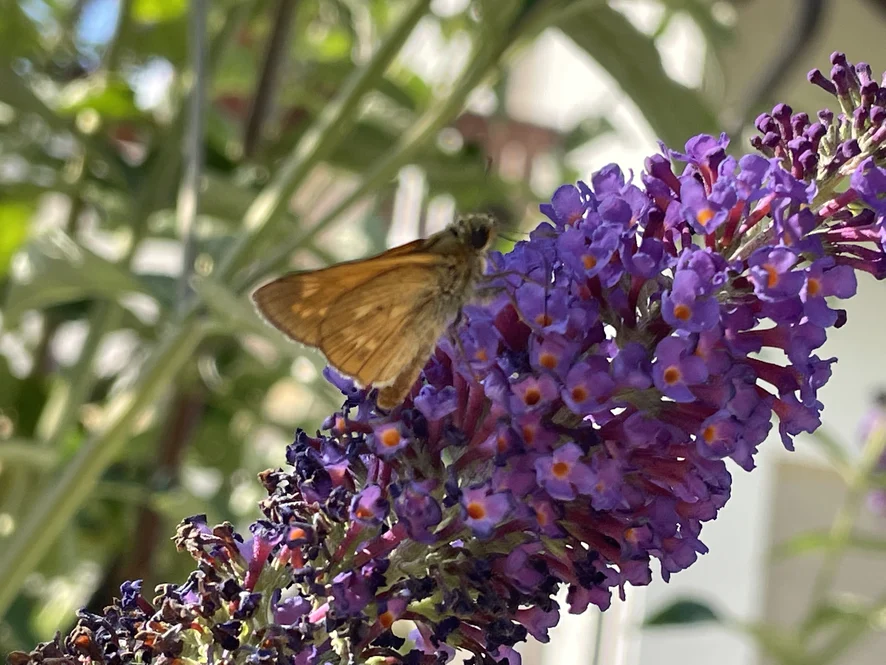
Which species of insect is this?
Ochlodes sylvanus (also Ochlodes venata)
